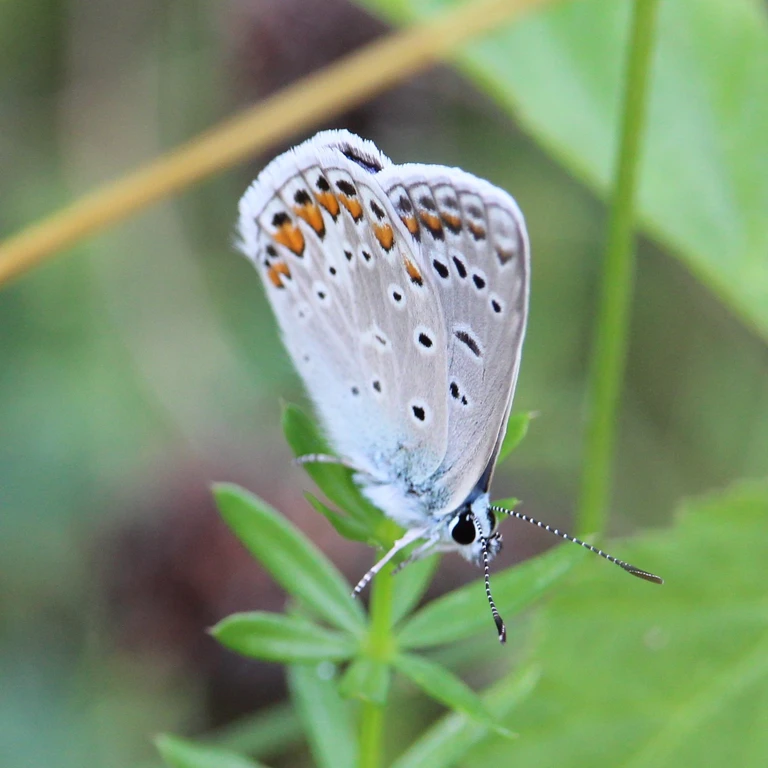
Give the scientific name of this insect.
Polyommatus icarus
